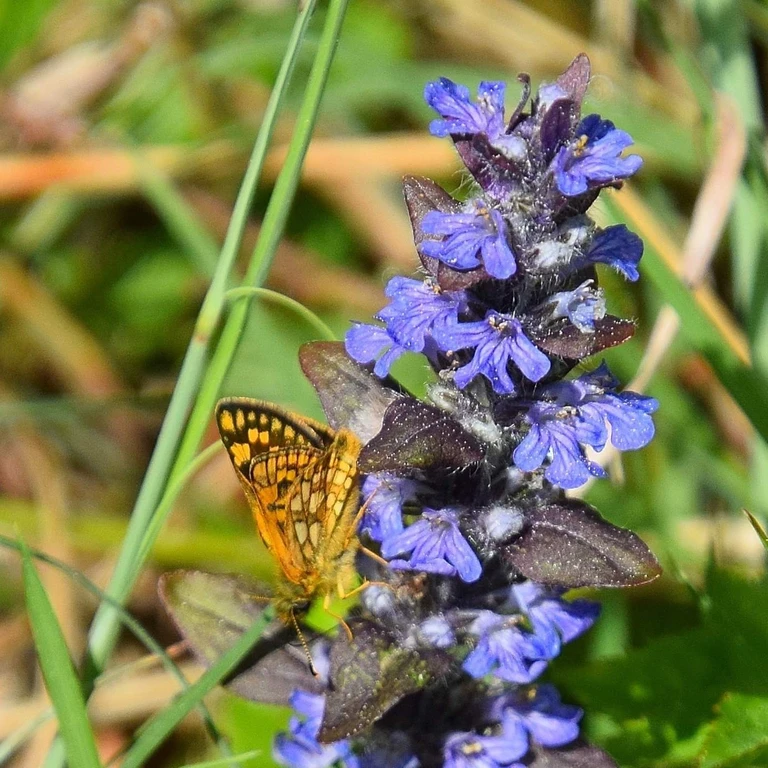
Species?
Carterocephalus palaemon
